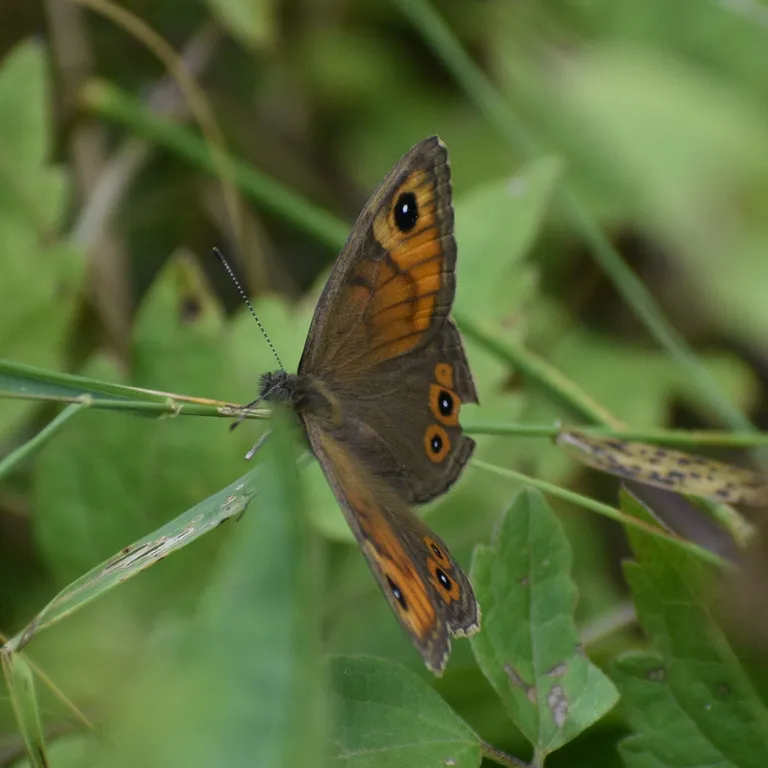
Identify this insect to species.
Lasiommata maera (also Pararge maera)
